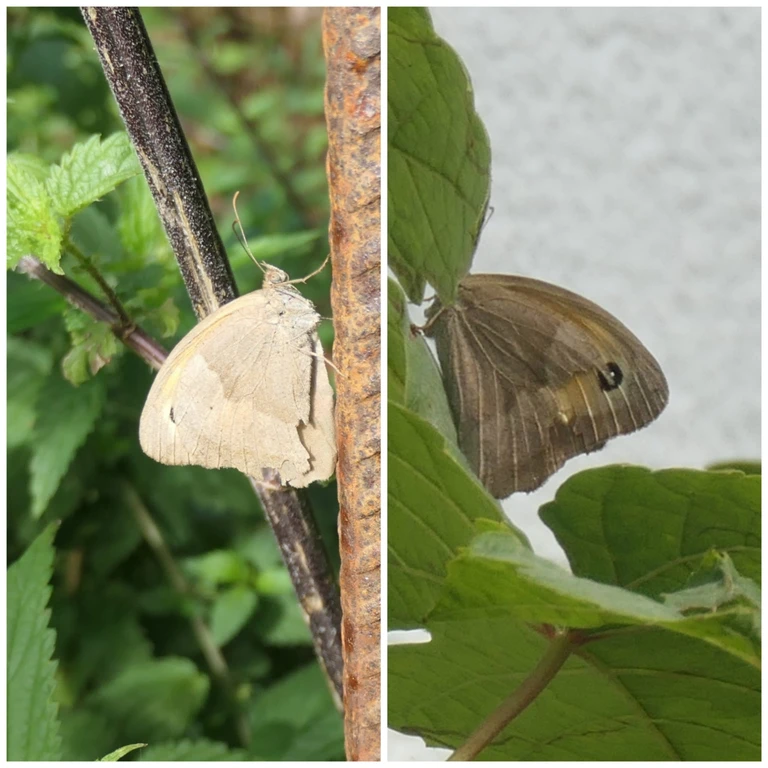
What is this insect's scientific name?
Maniola jurtina
